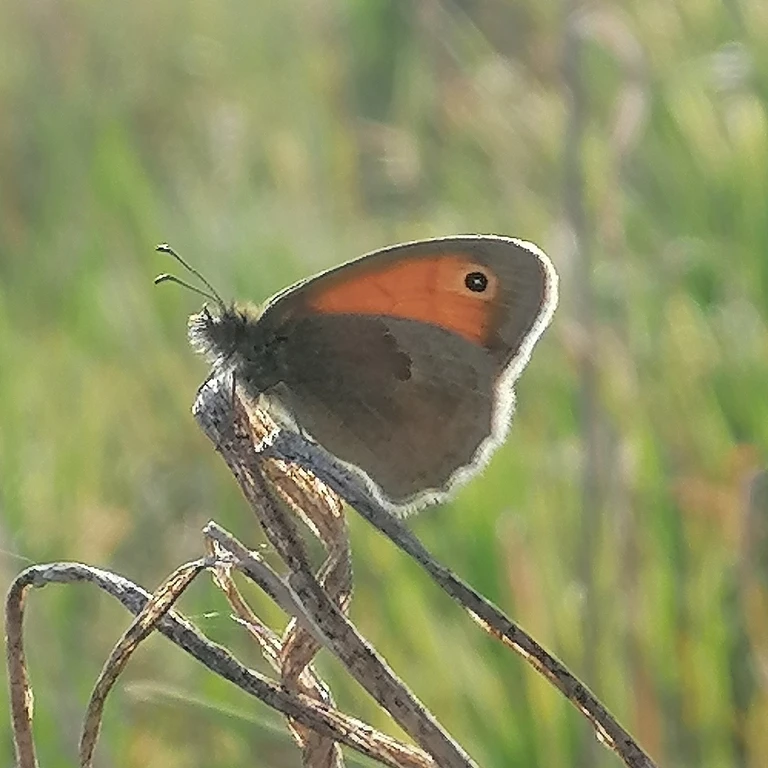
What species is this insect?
Coenonympha pamphilus
